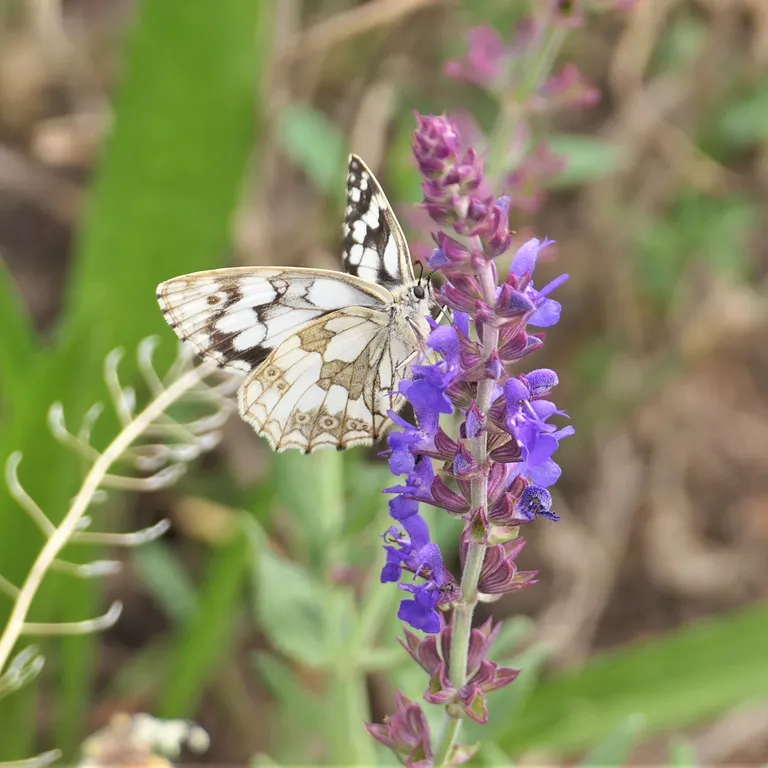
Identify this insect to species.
Melanargia galathea
